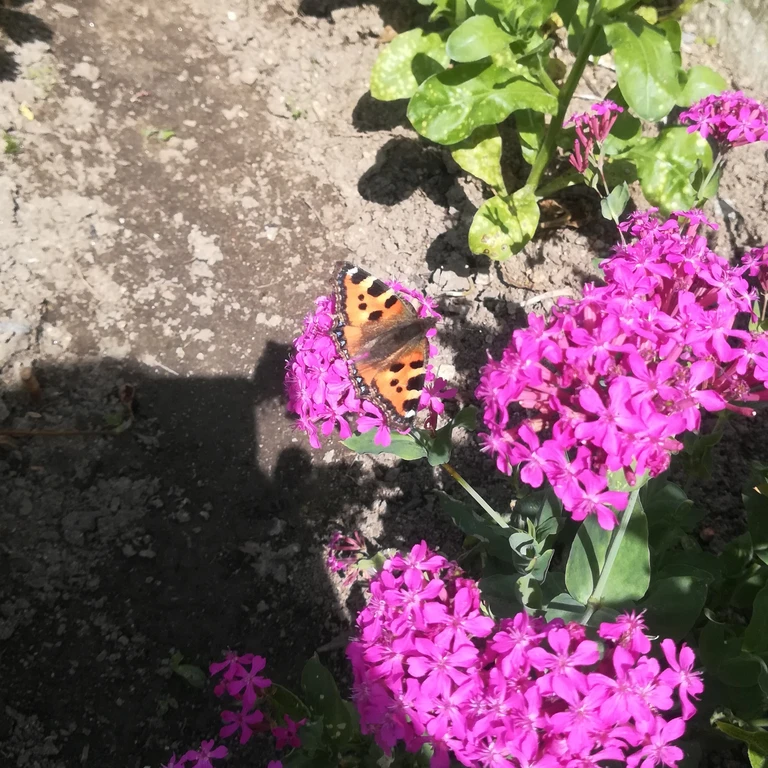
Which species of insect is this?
Aglais urticae
